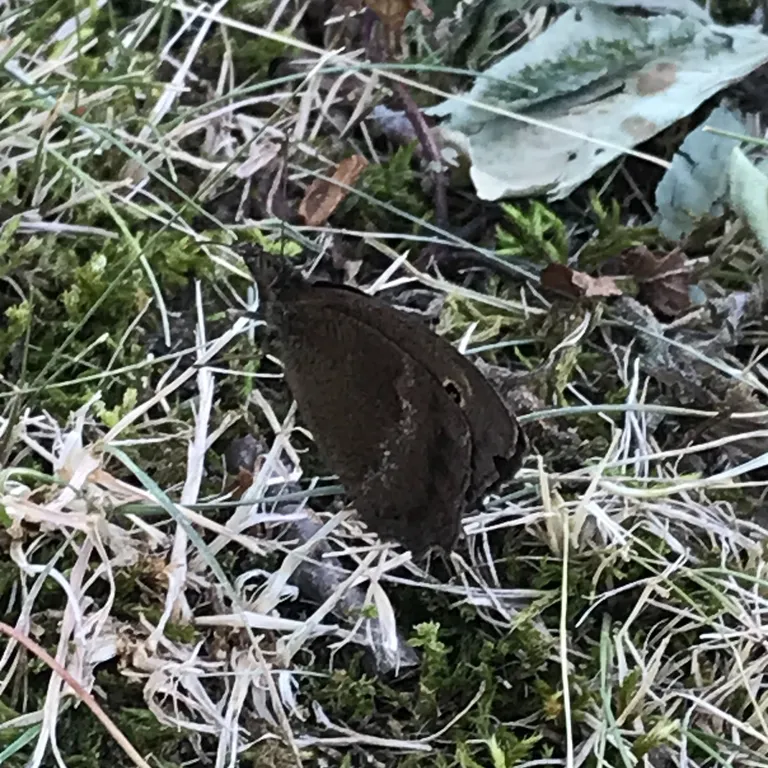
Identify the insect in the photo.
Minois dryas
